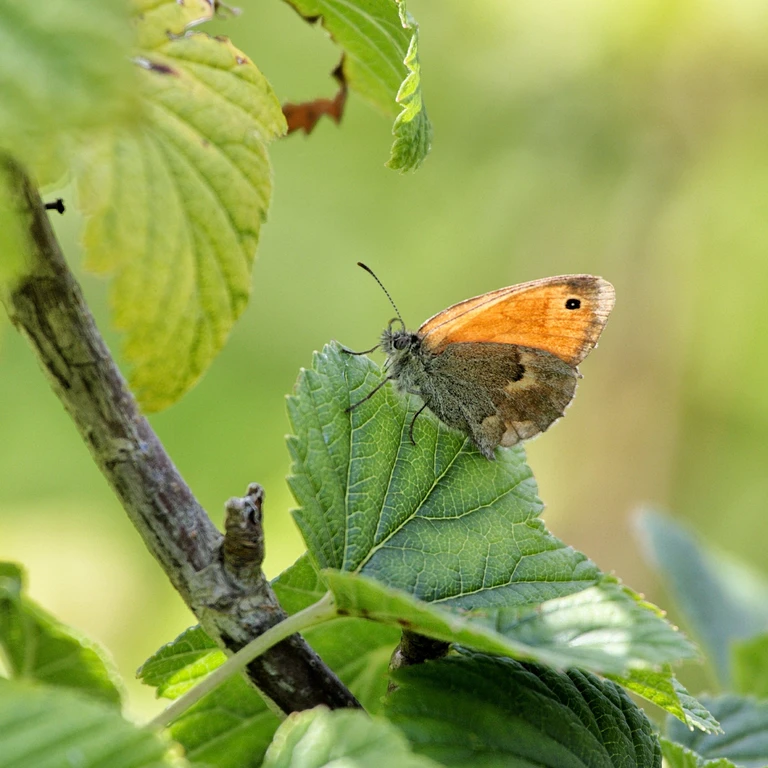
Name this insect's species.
Coenonympha pamphilus
